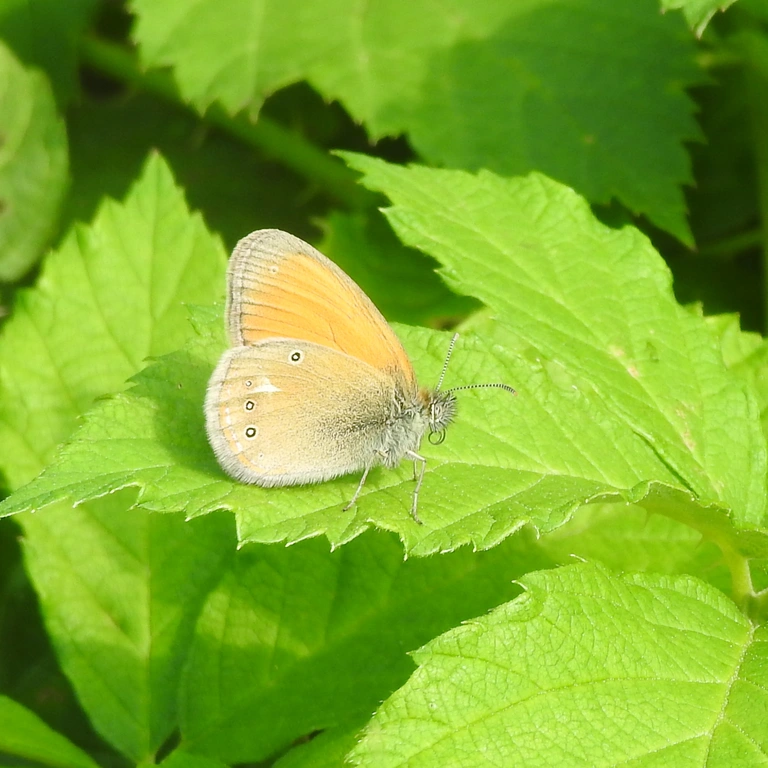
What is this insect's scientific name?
Coenonympha glycerion (also Coenonympha iphis)
